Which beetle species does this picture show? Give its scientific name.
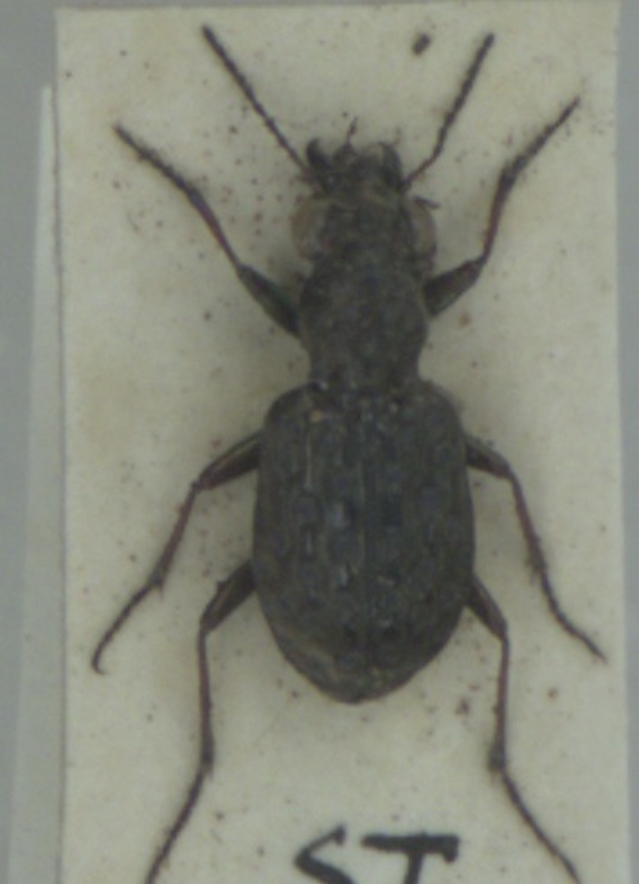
Elaphrus cupreus
